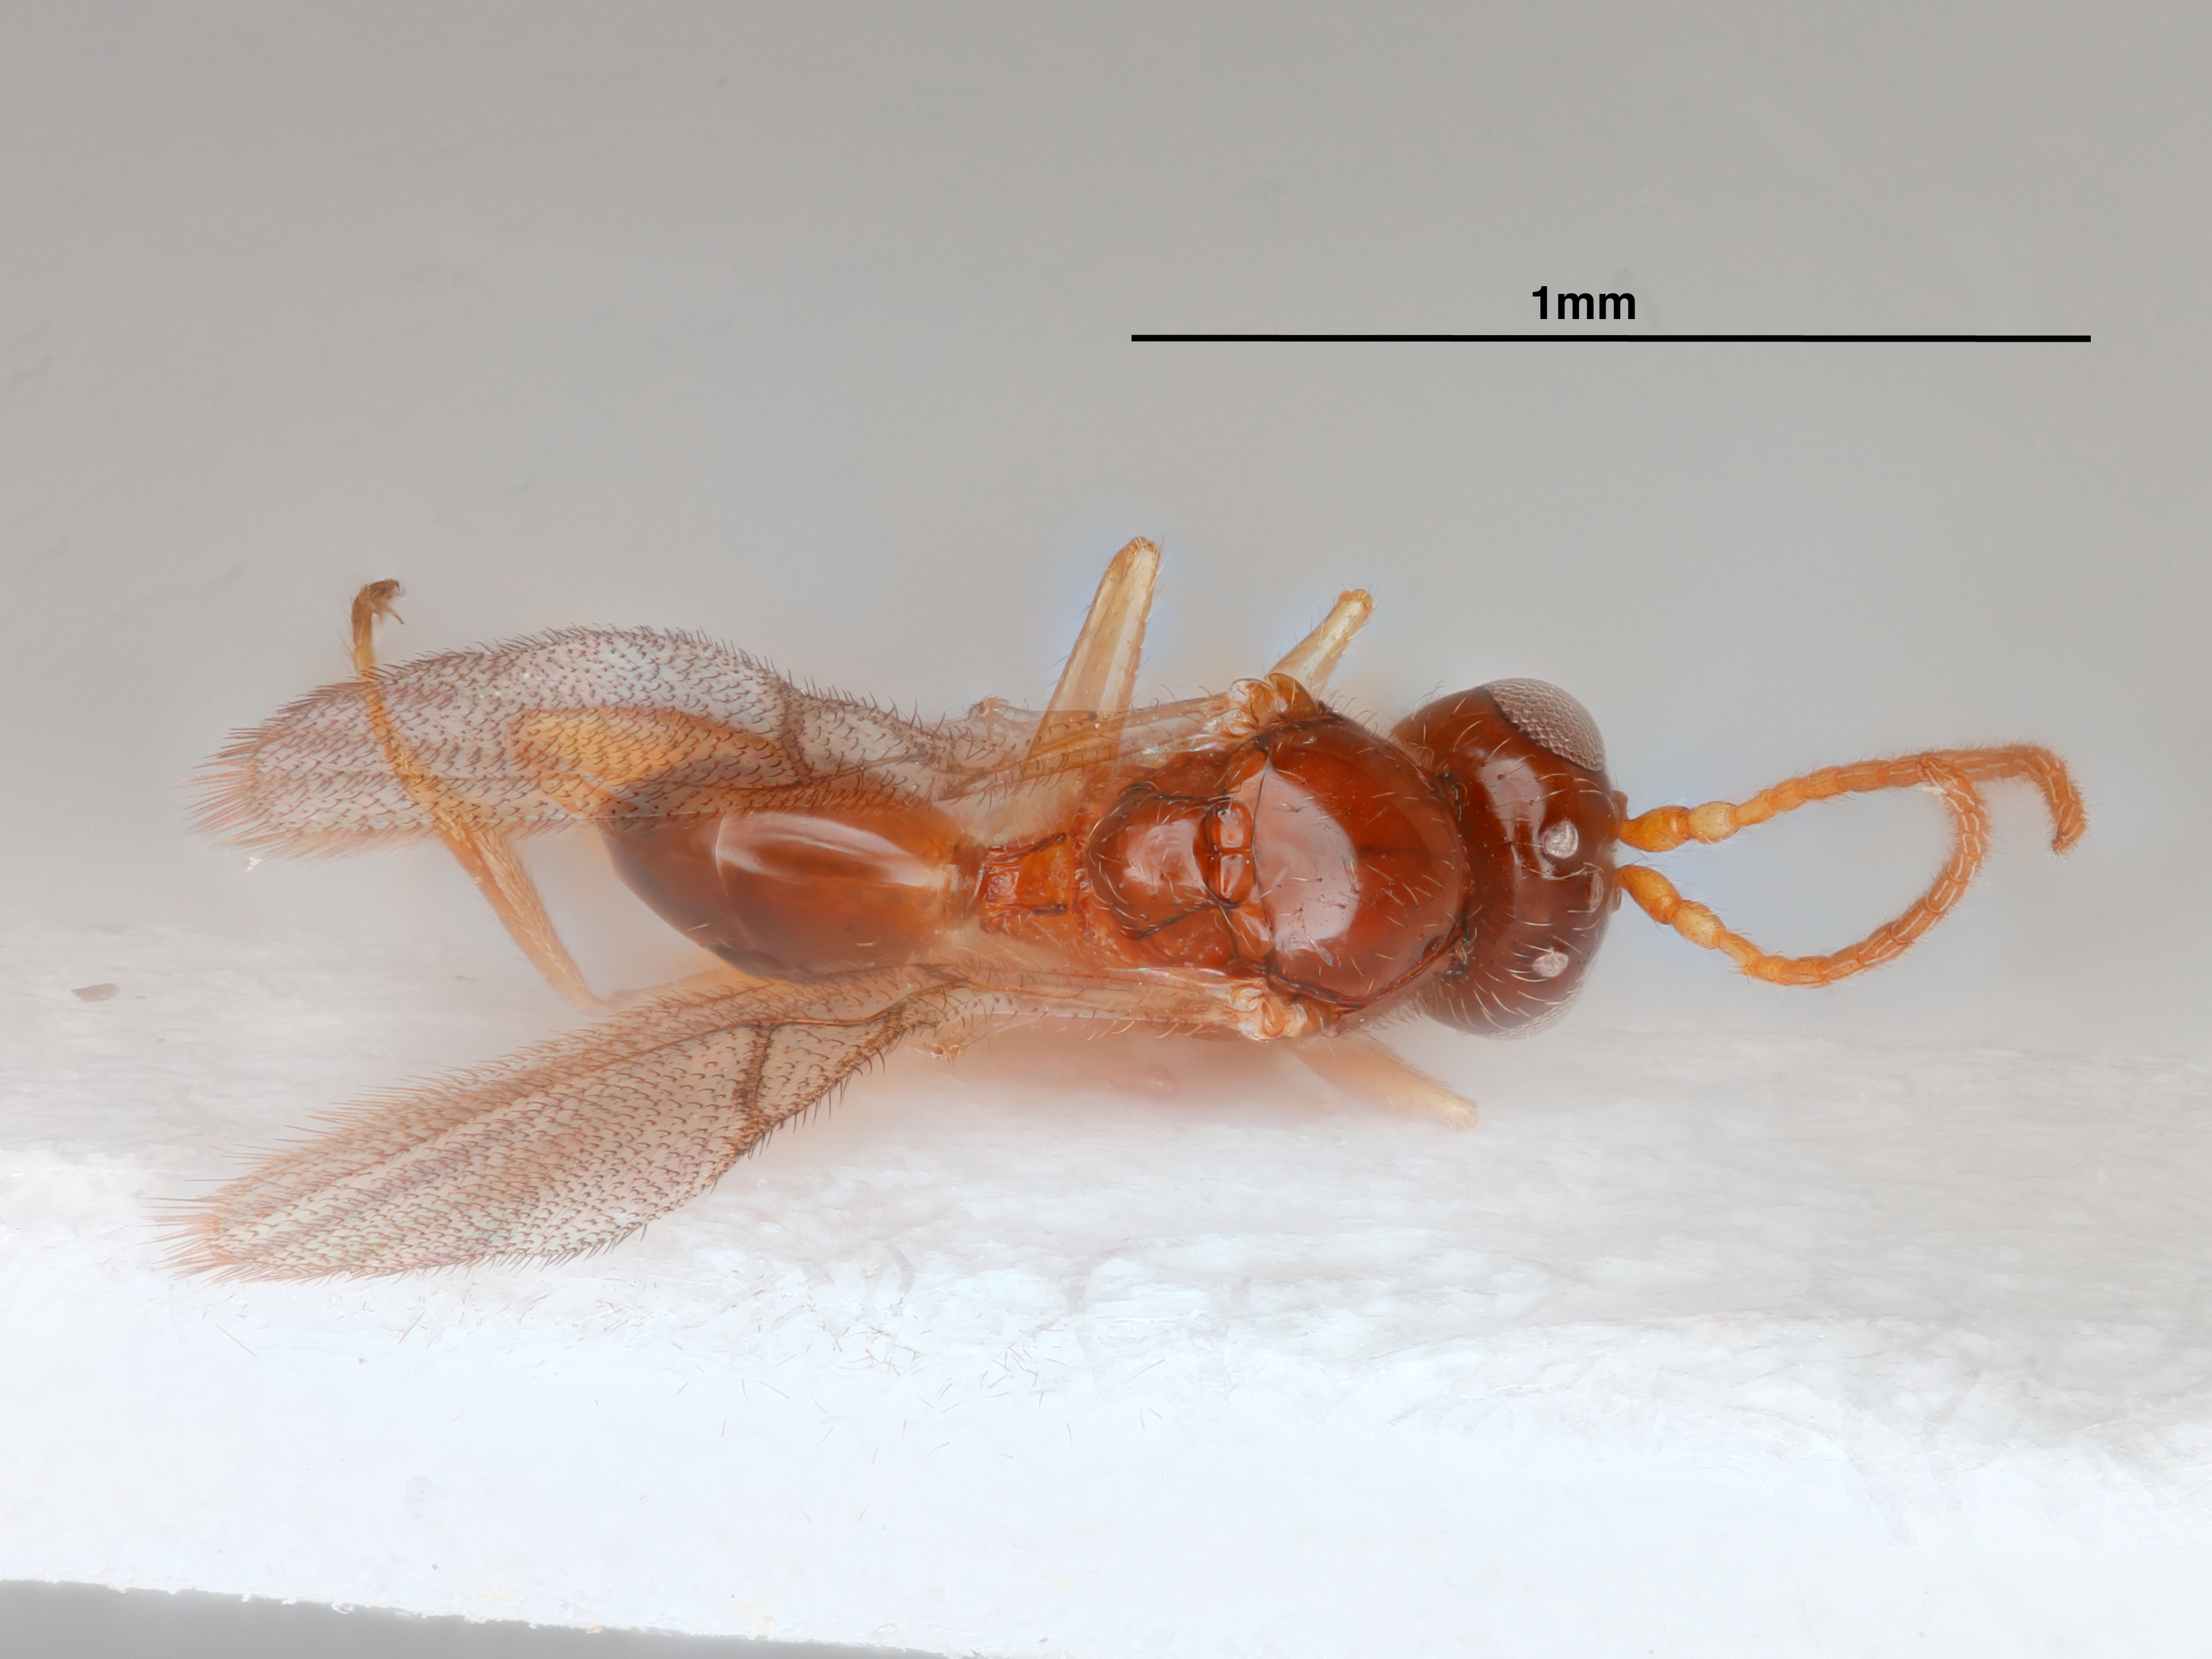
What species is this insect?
Phaenoglyphis wongchaiensis
